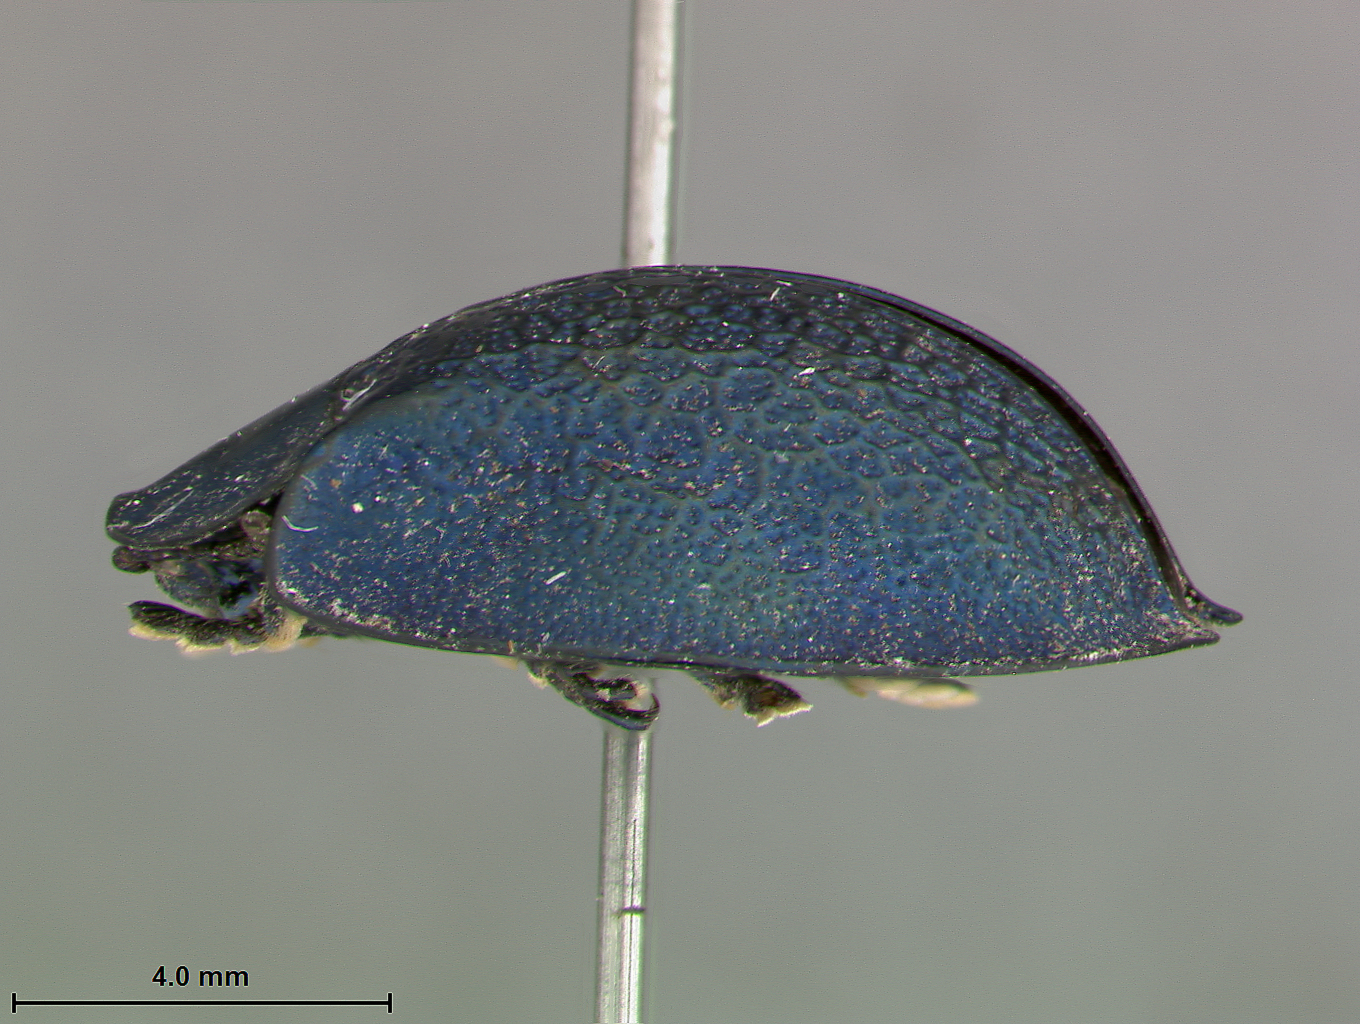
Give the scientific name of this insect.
Cyrtonota cyanea
